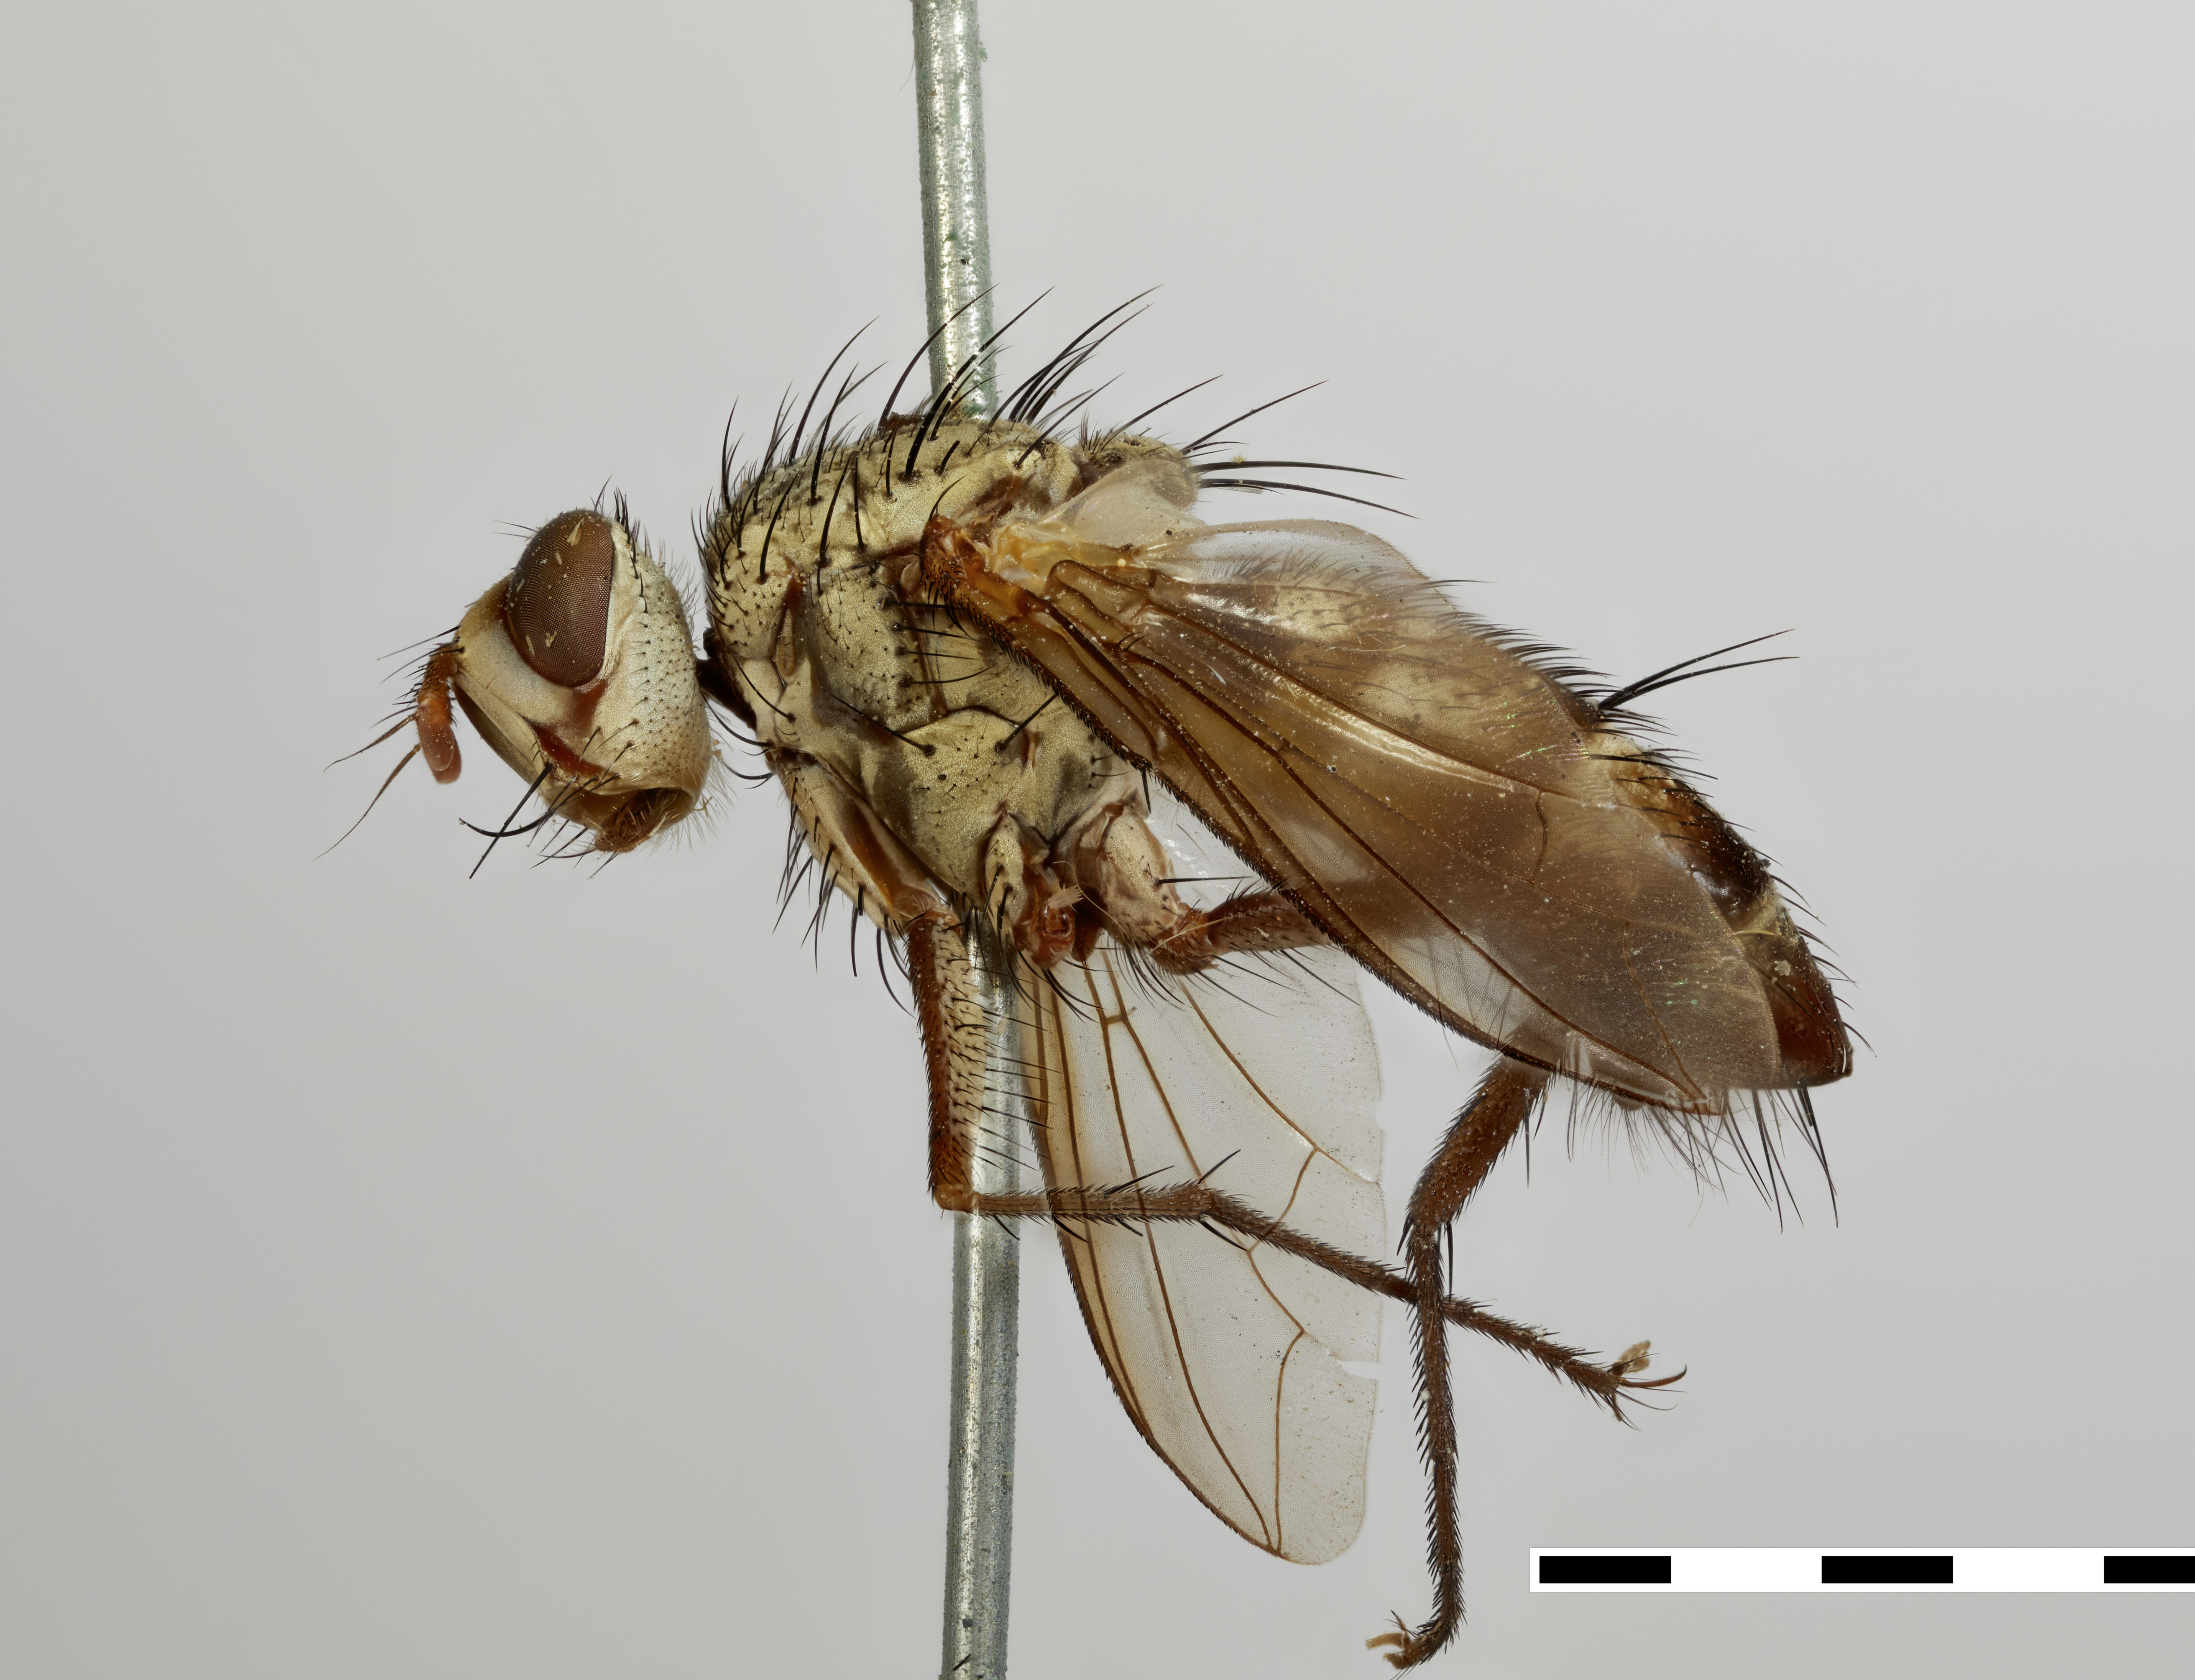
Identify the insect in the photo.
Paranaphora diademoides
